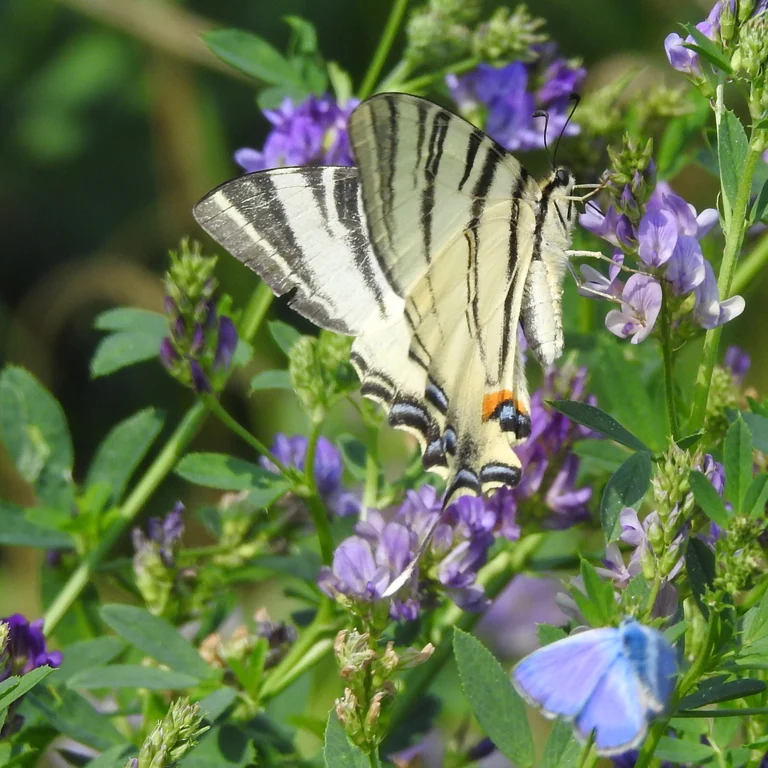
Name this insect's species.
Iphiclides podalirius
